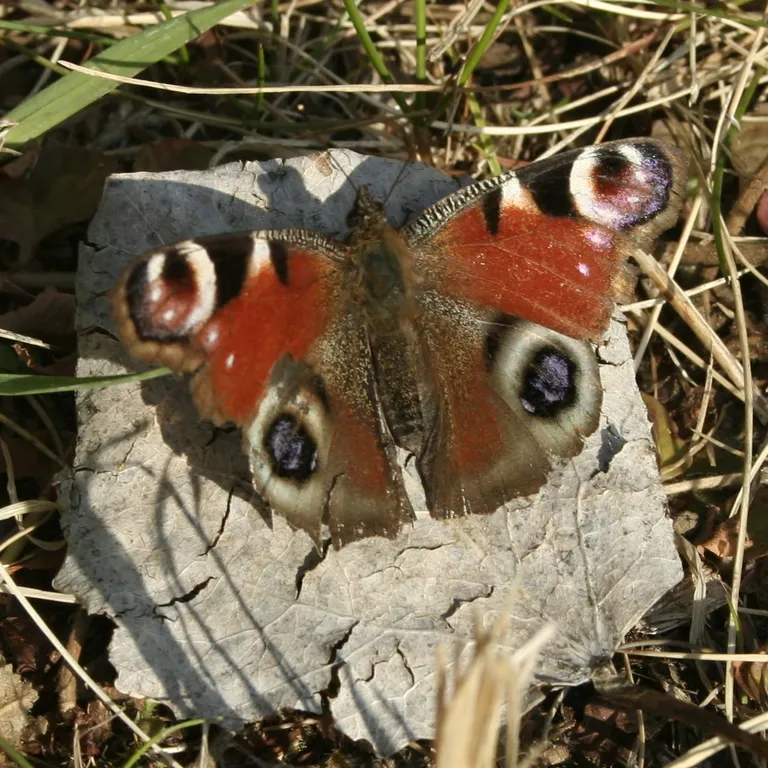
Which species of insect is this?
Aglais io
